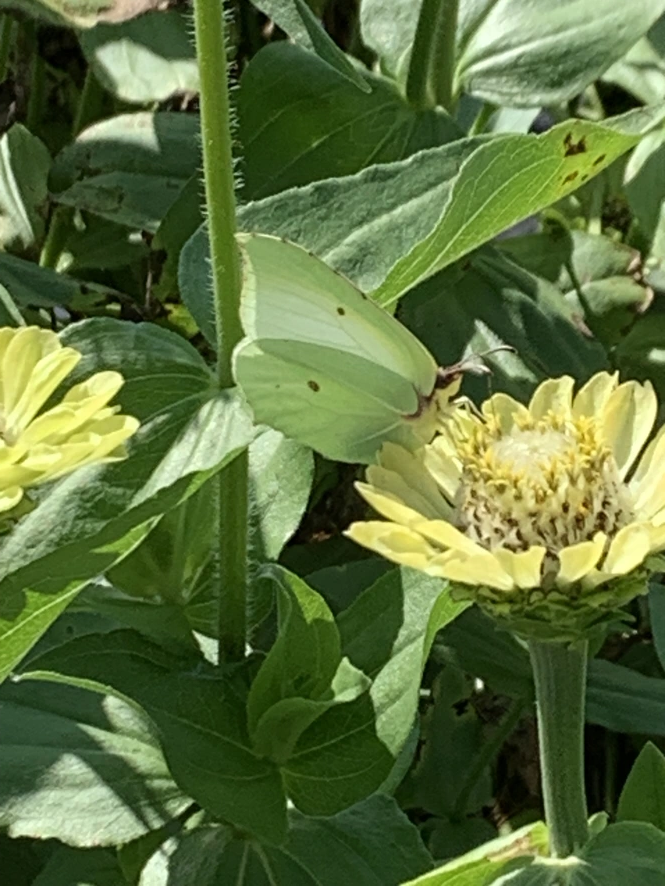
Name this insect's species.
Gonepteryx rhamni
